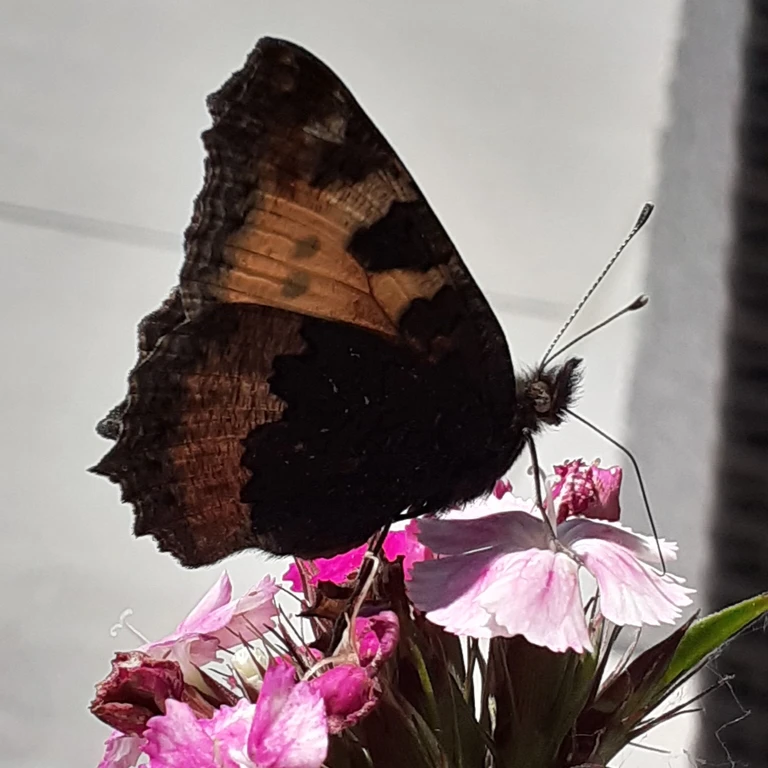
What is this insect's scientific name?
Aglais urticae
